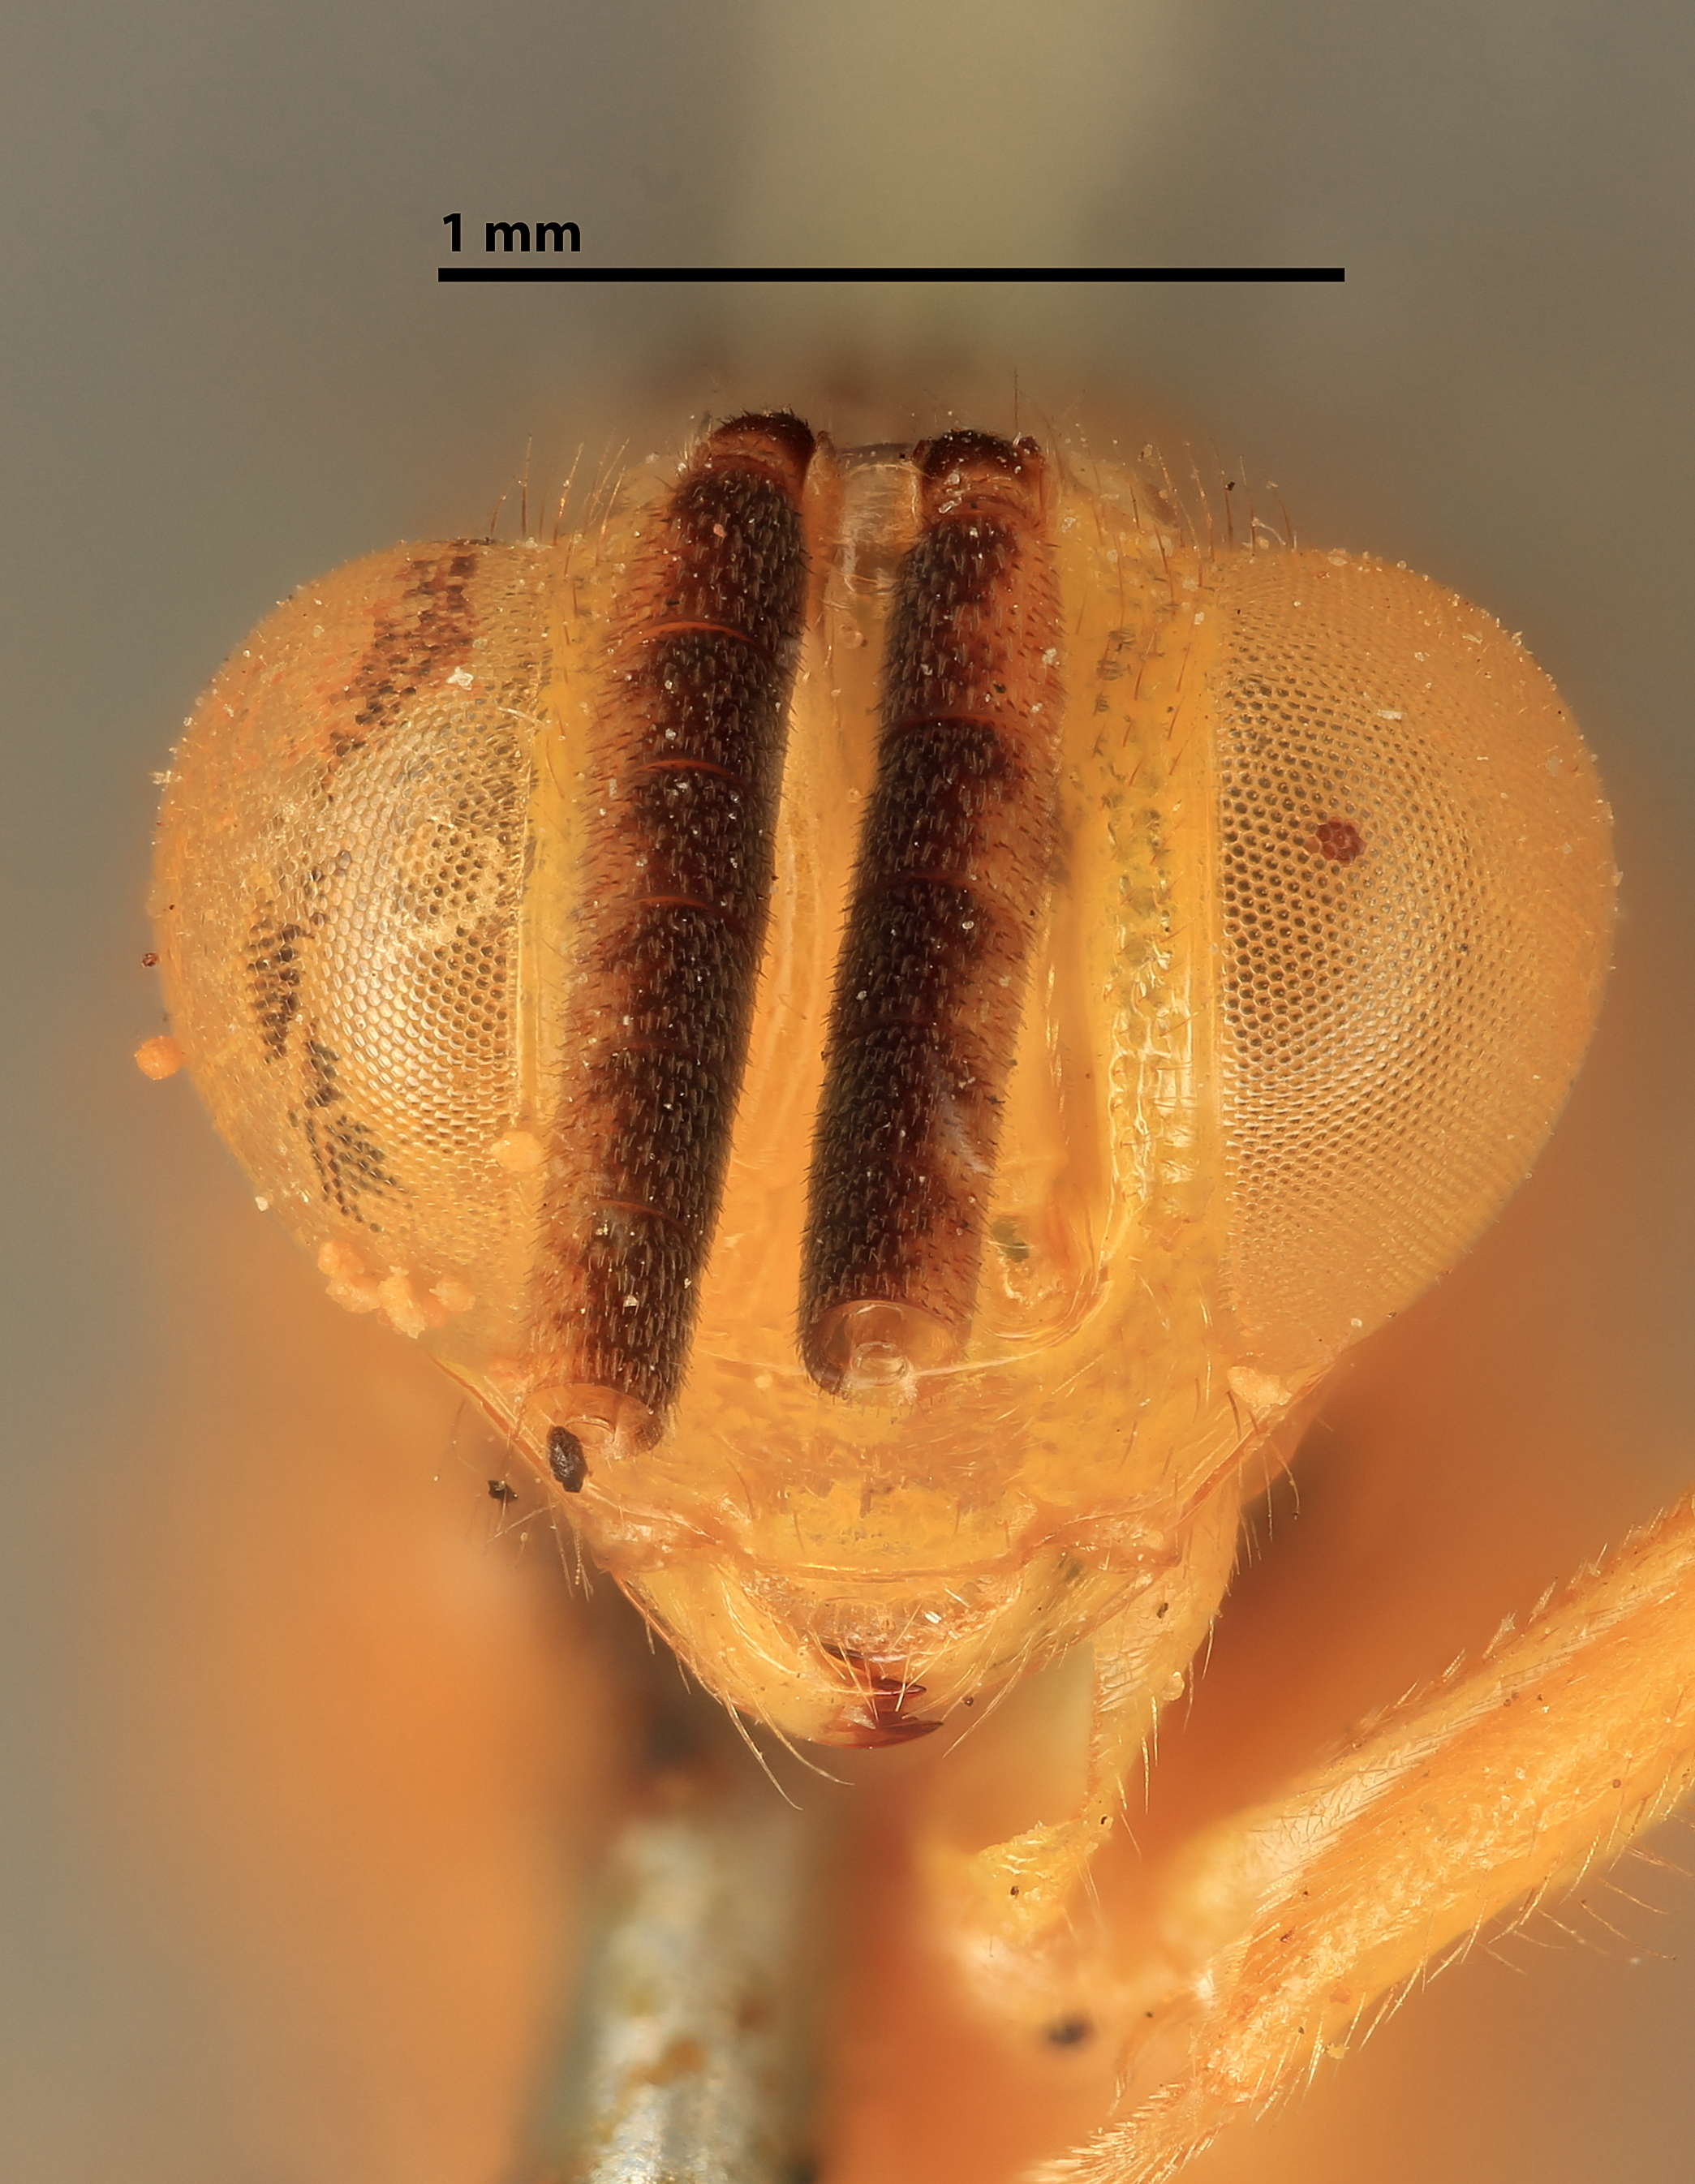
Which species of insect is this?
Smicra mirabilis
